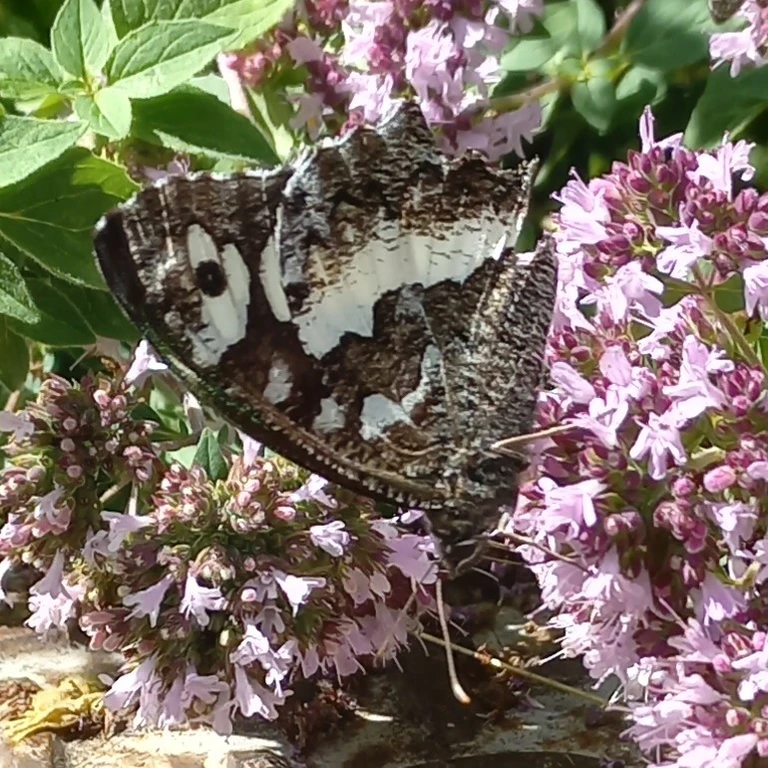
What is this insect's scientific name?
Brintesia circe
